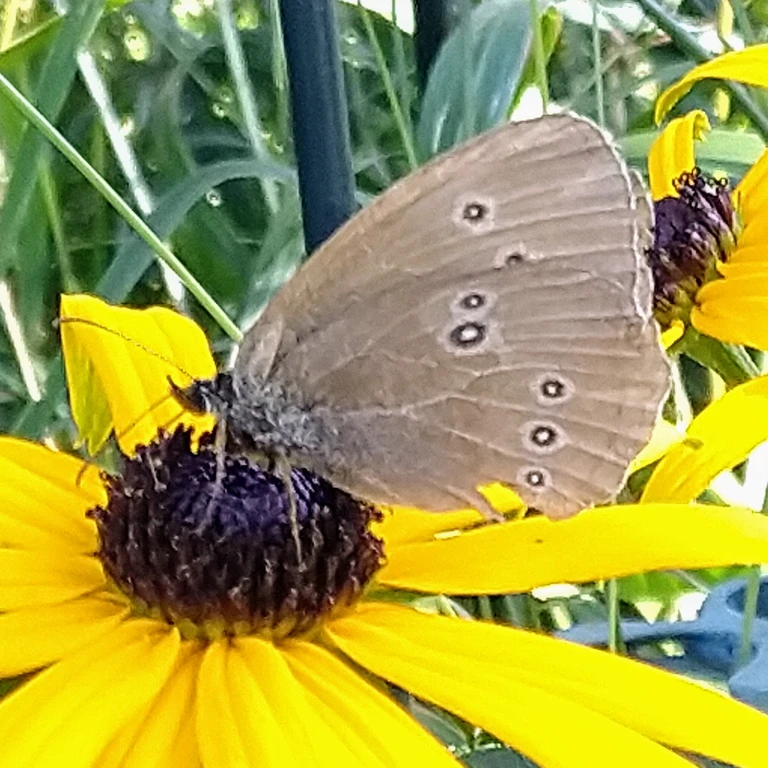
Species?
Aphantopus hyperantus
